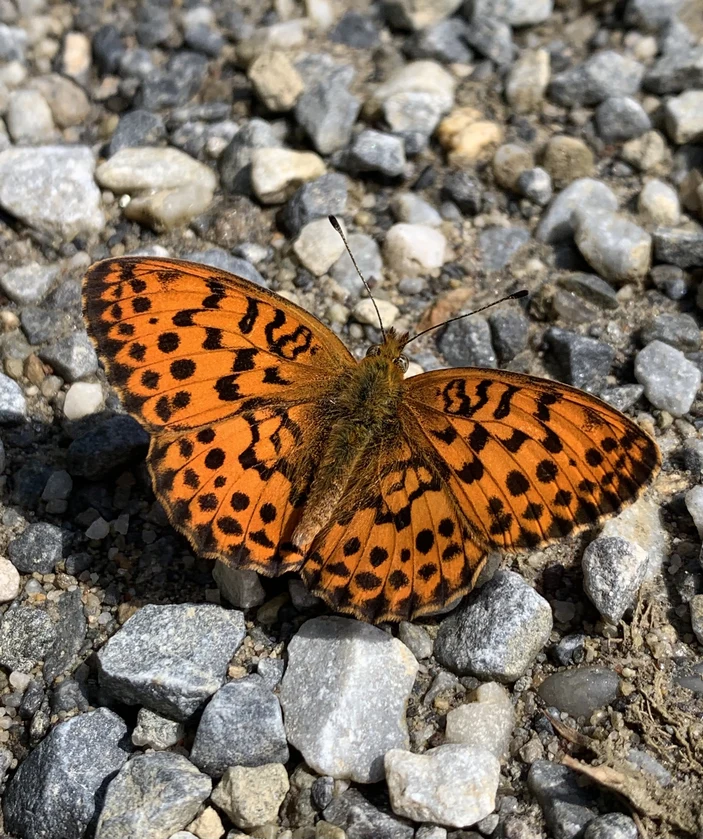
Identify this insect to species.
Brenthis daphne
